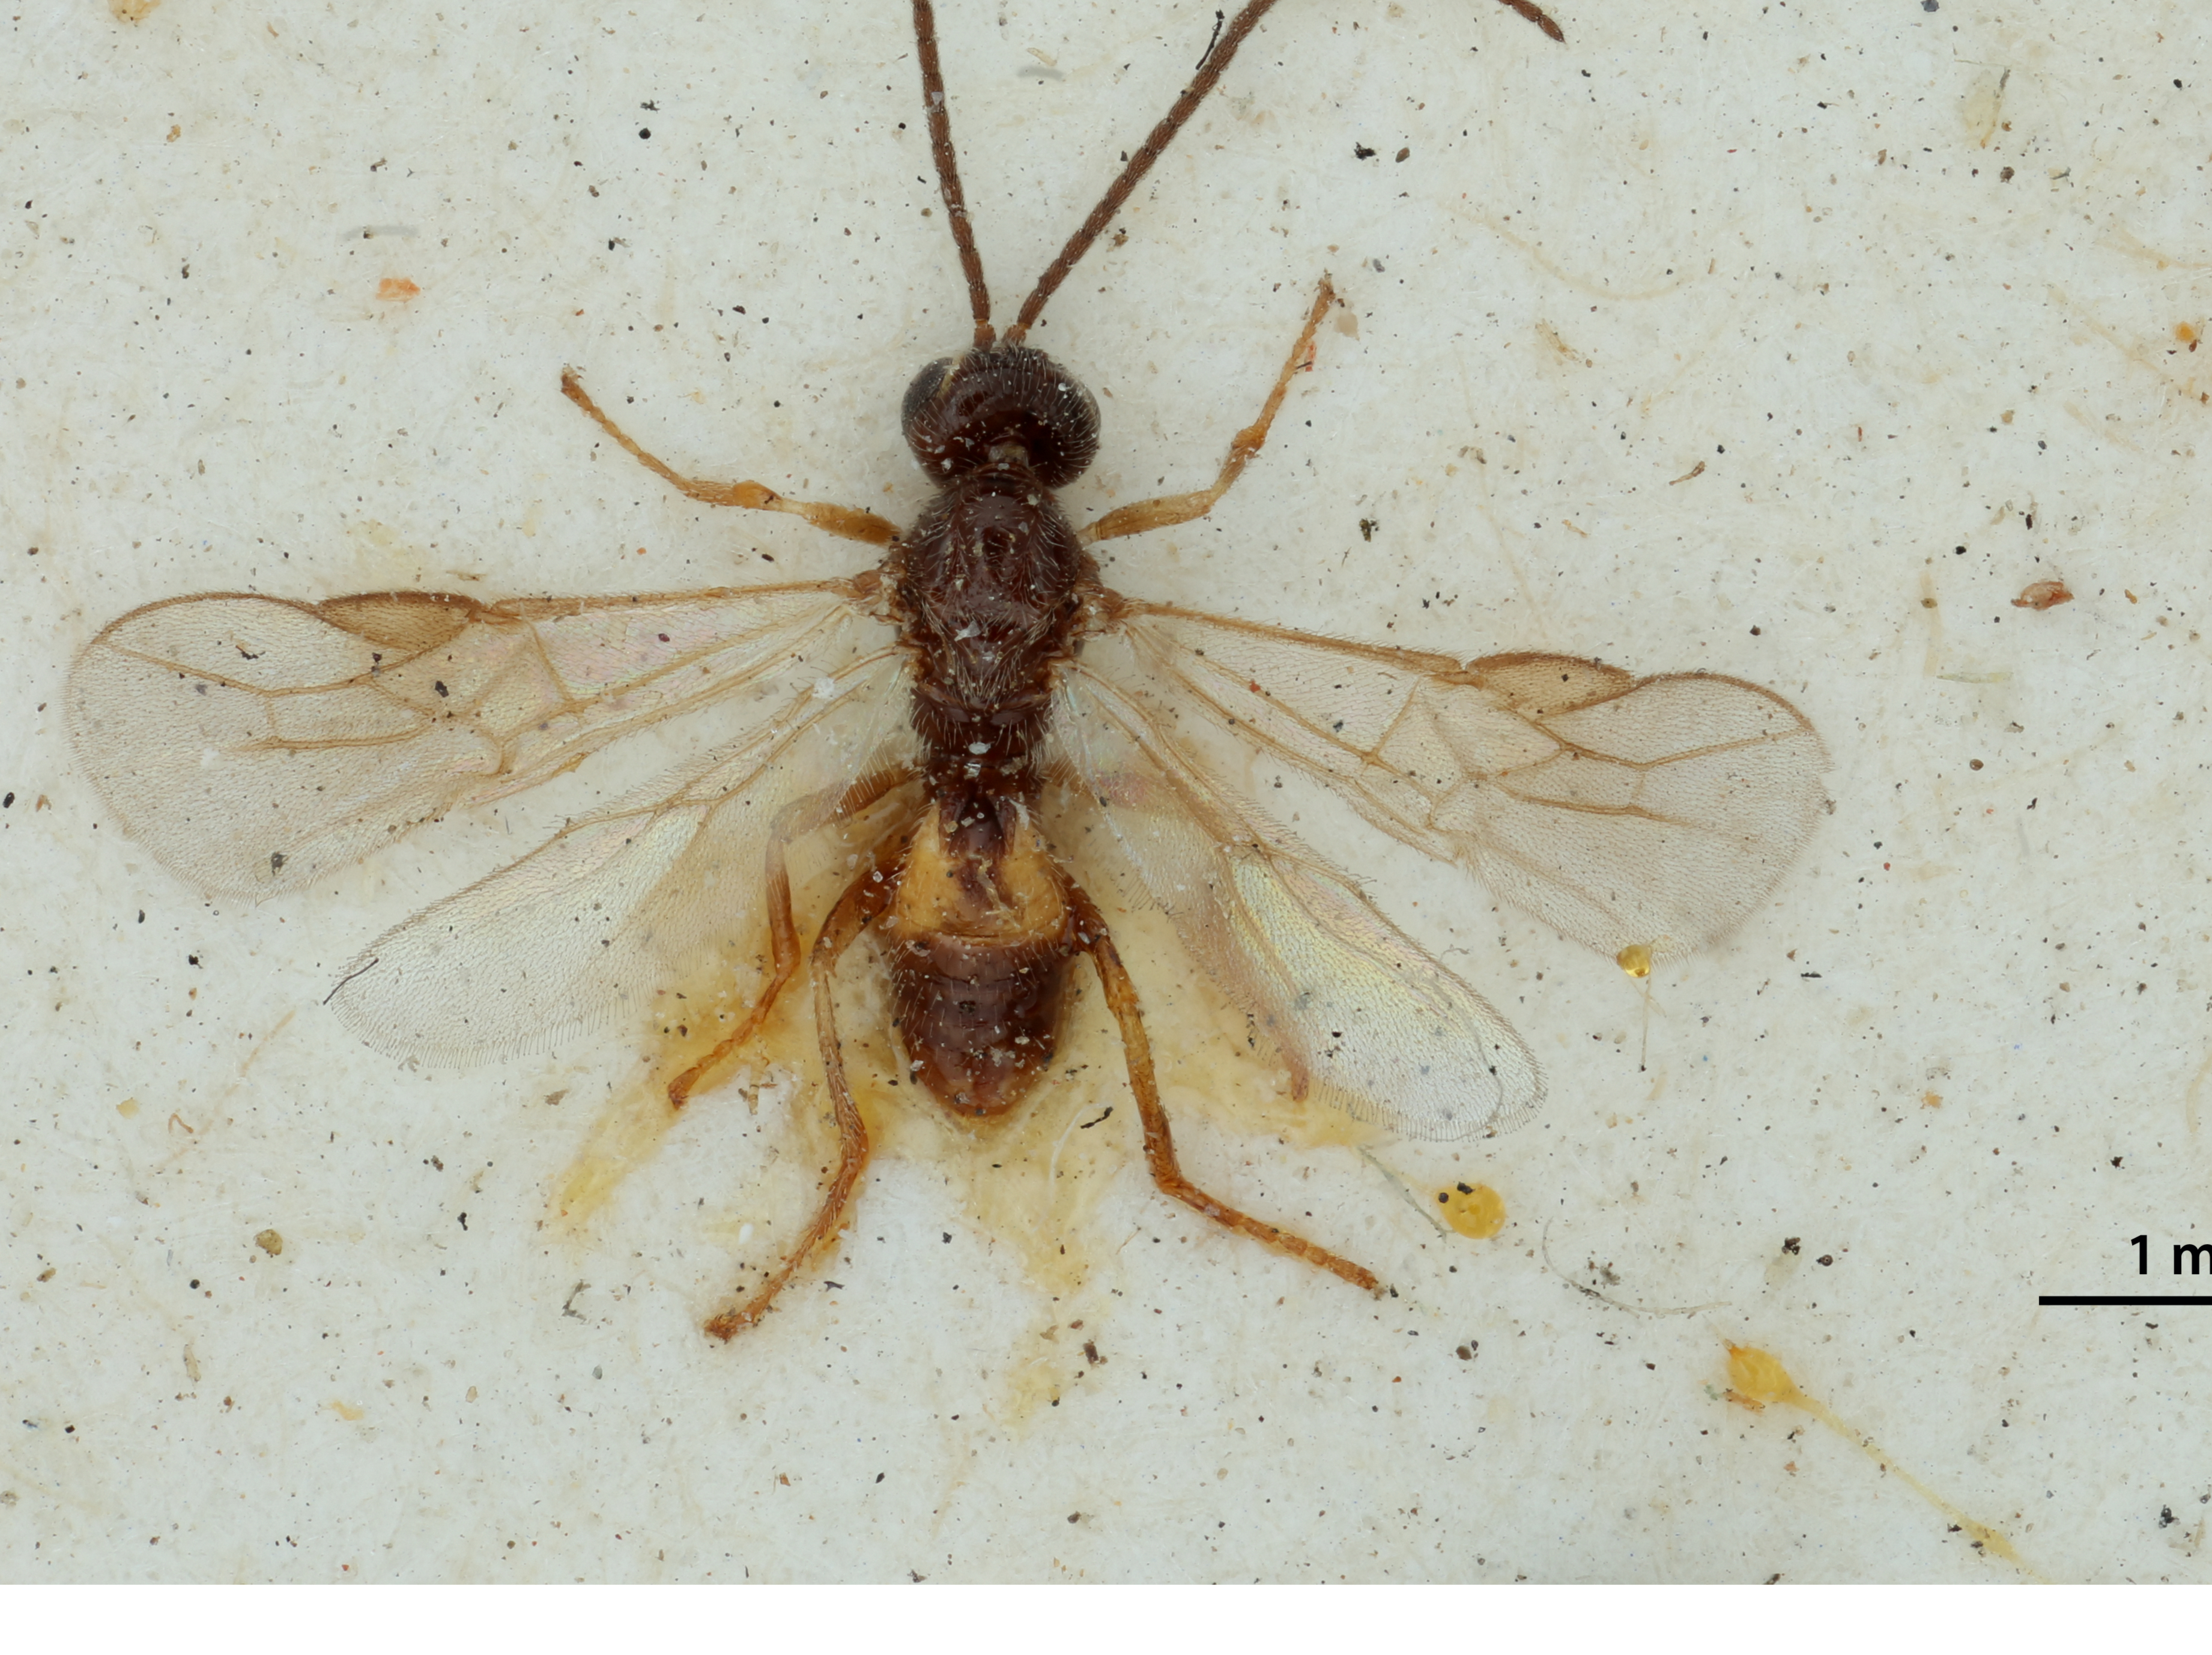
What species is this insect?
Bracon trifoliae
